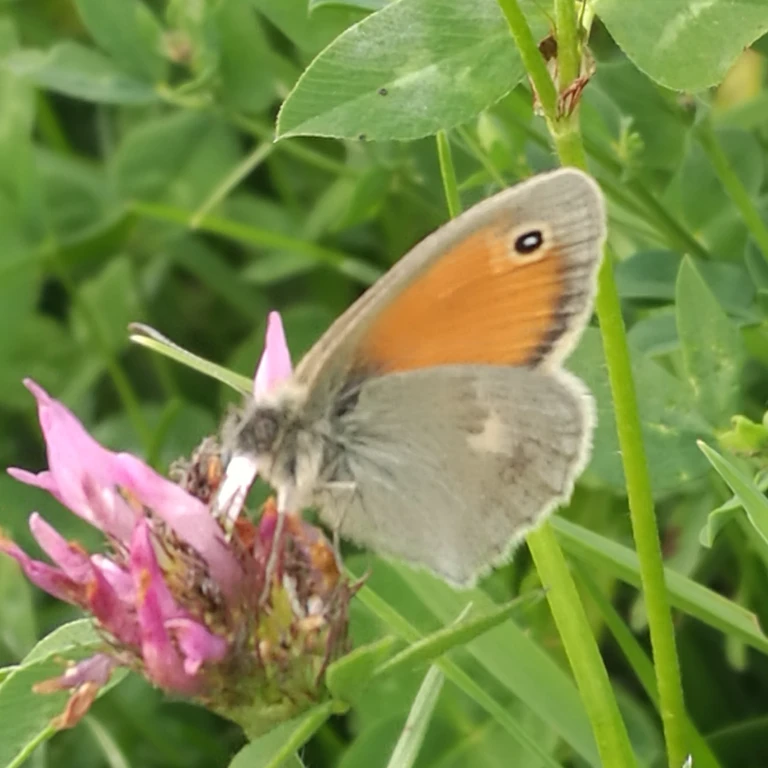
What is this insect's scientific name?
Coenonympha pamphilus
